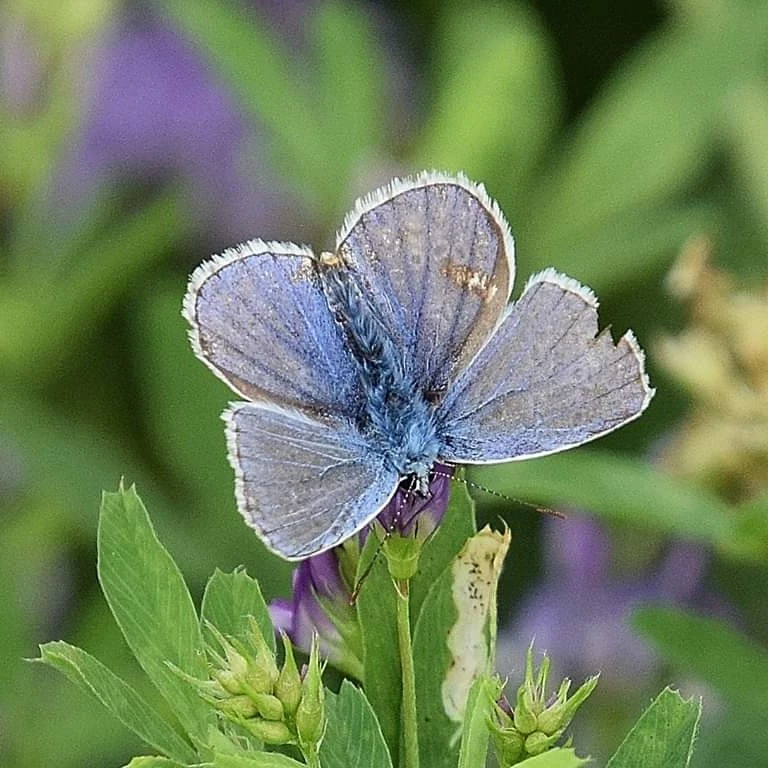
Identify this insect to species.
Polyommatus icarus
